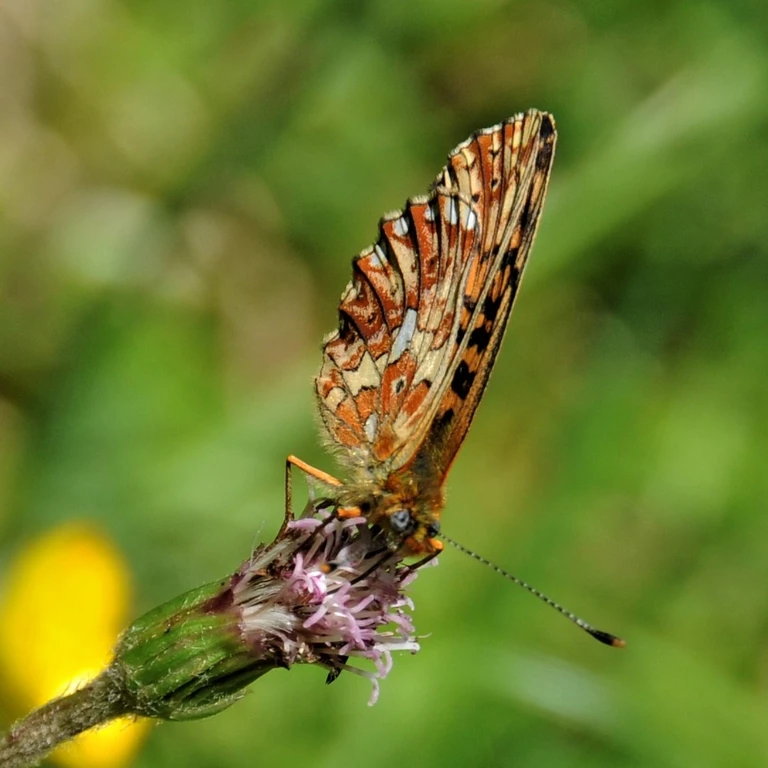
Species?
Boloria euphrosyne (also Clossiana euphrosyne)
